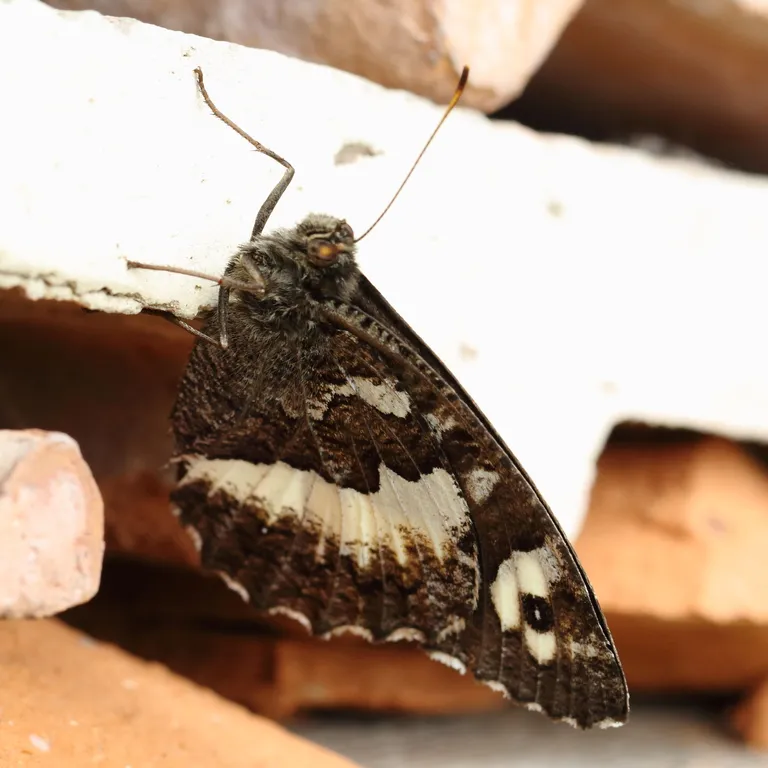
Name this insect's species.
Brintesia circe
